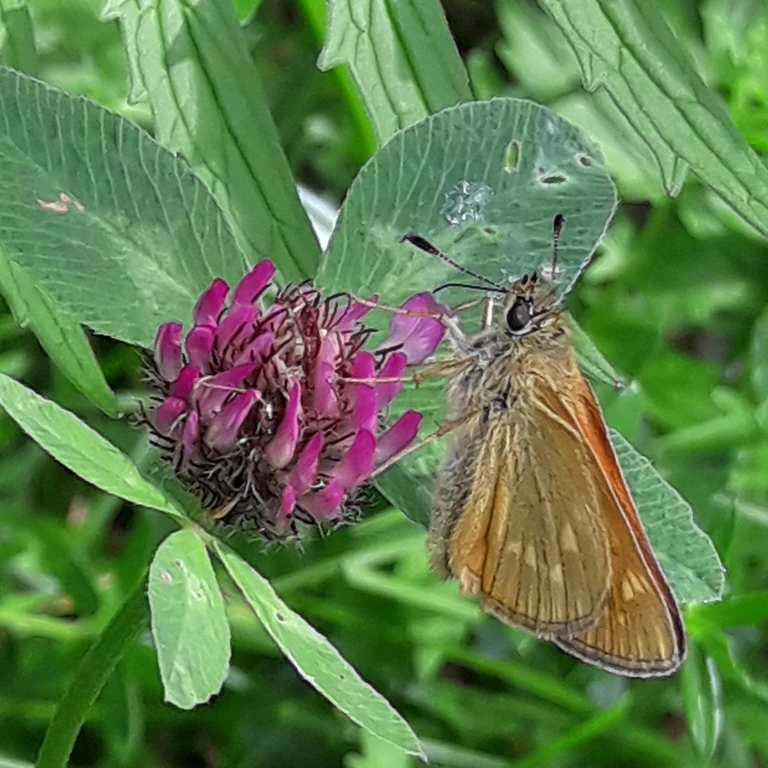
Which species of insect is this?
Ochlodes sylvanus (also Ochlodes venata)
